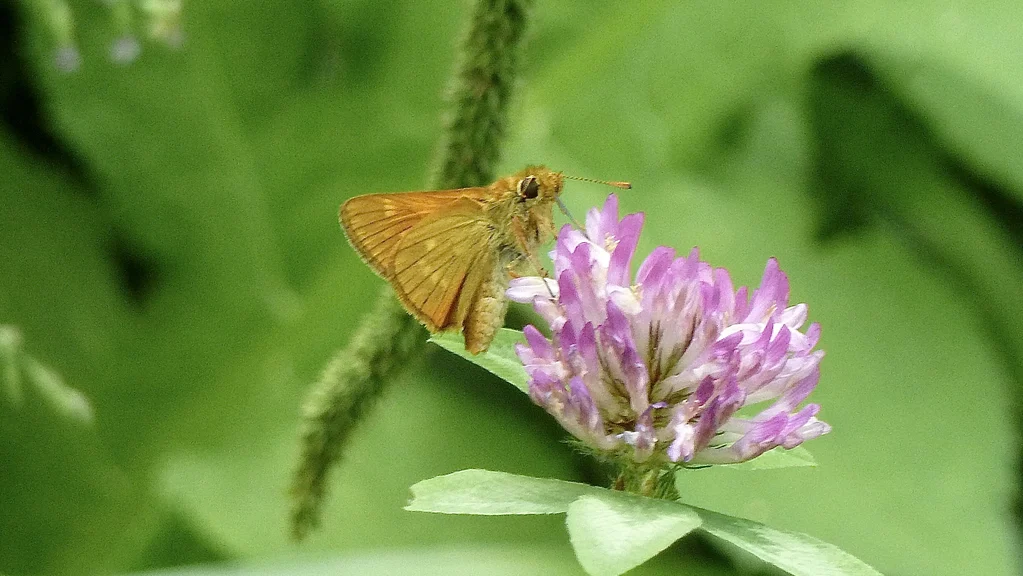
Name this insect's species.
Ochlodes sylvanus (also Ochlodes venata)
